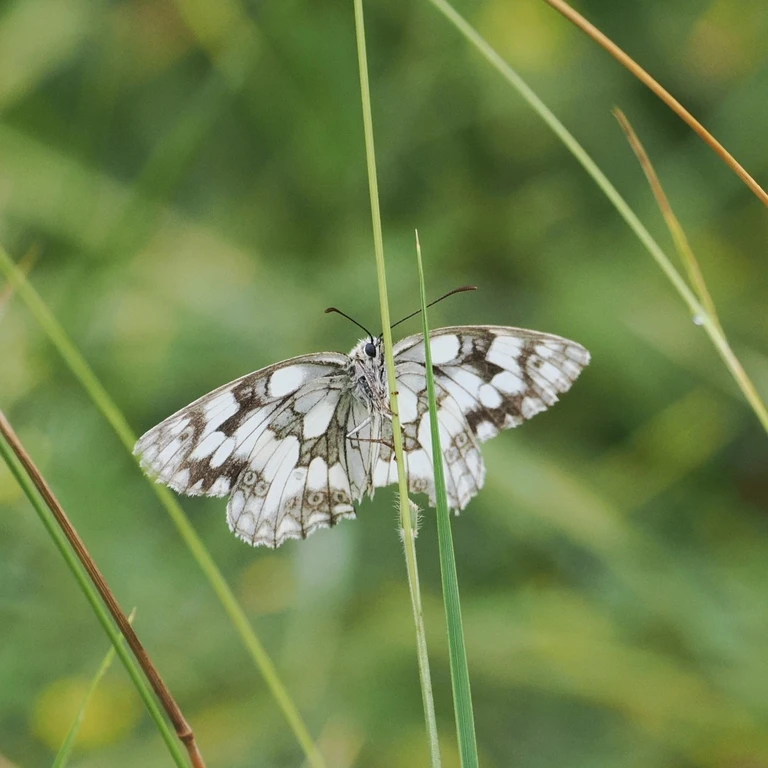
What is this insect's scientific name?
Melanargia galathea
